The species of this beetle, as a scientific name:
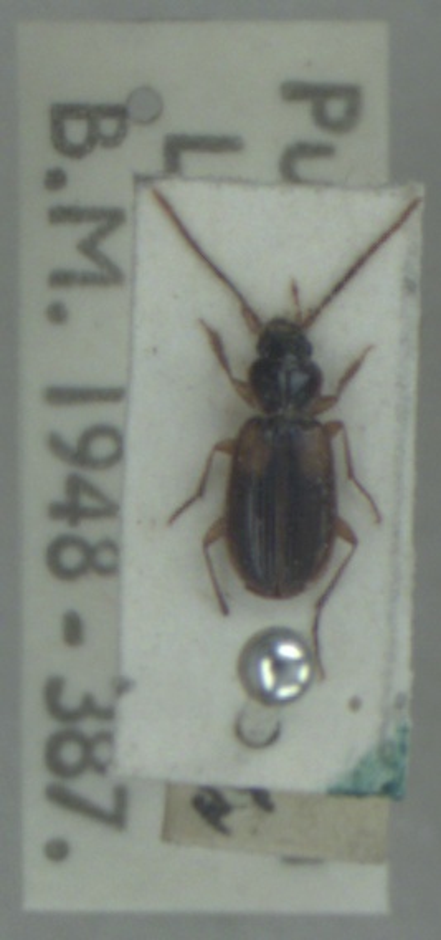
Badister sodalis
